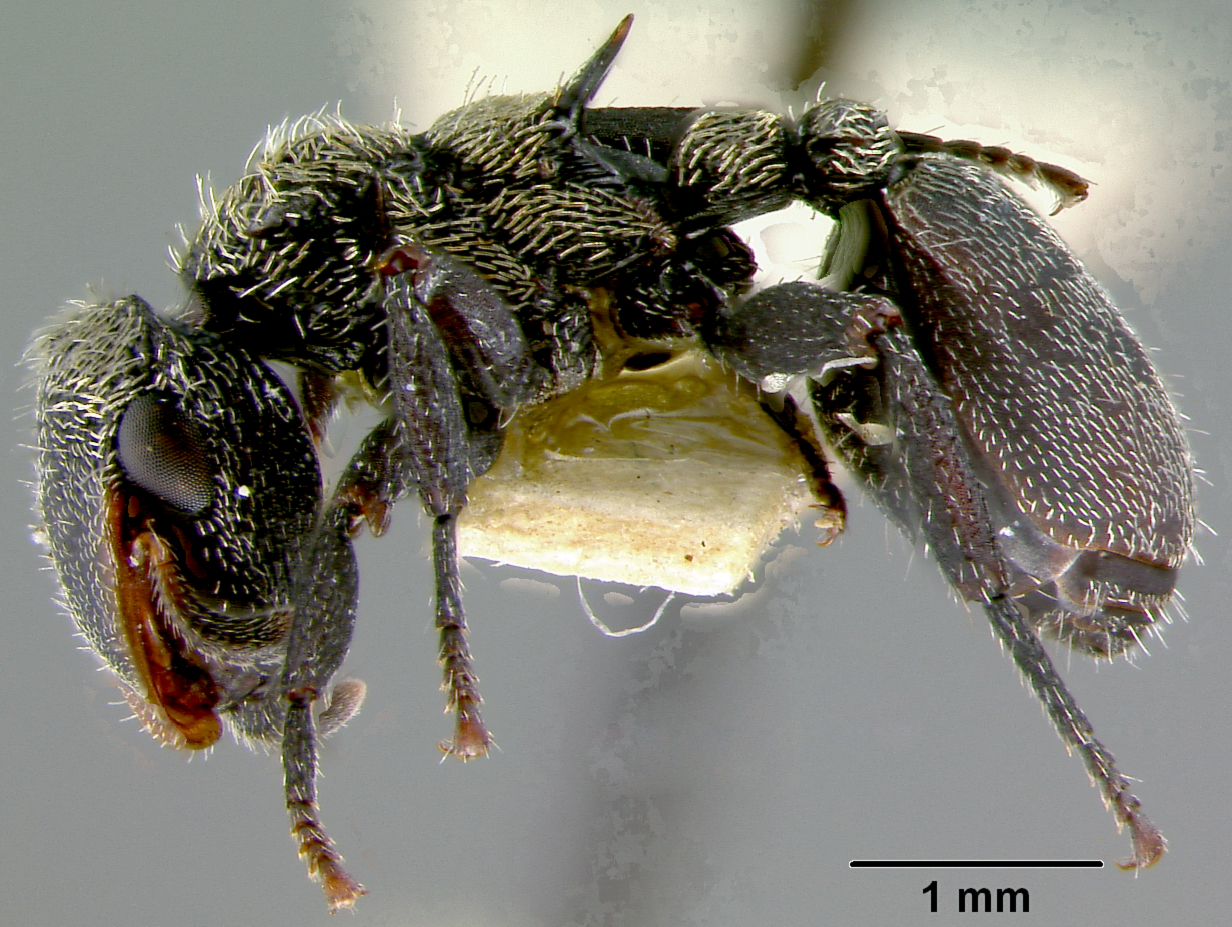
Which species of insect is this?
Hypocryptocerus haemorrhoidalis
